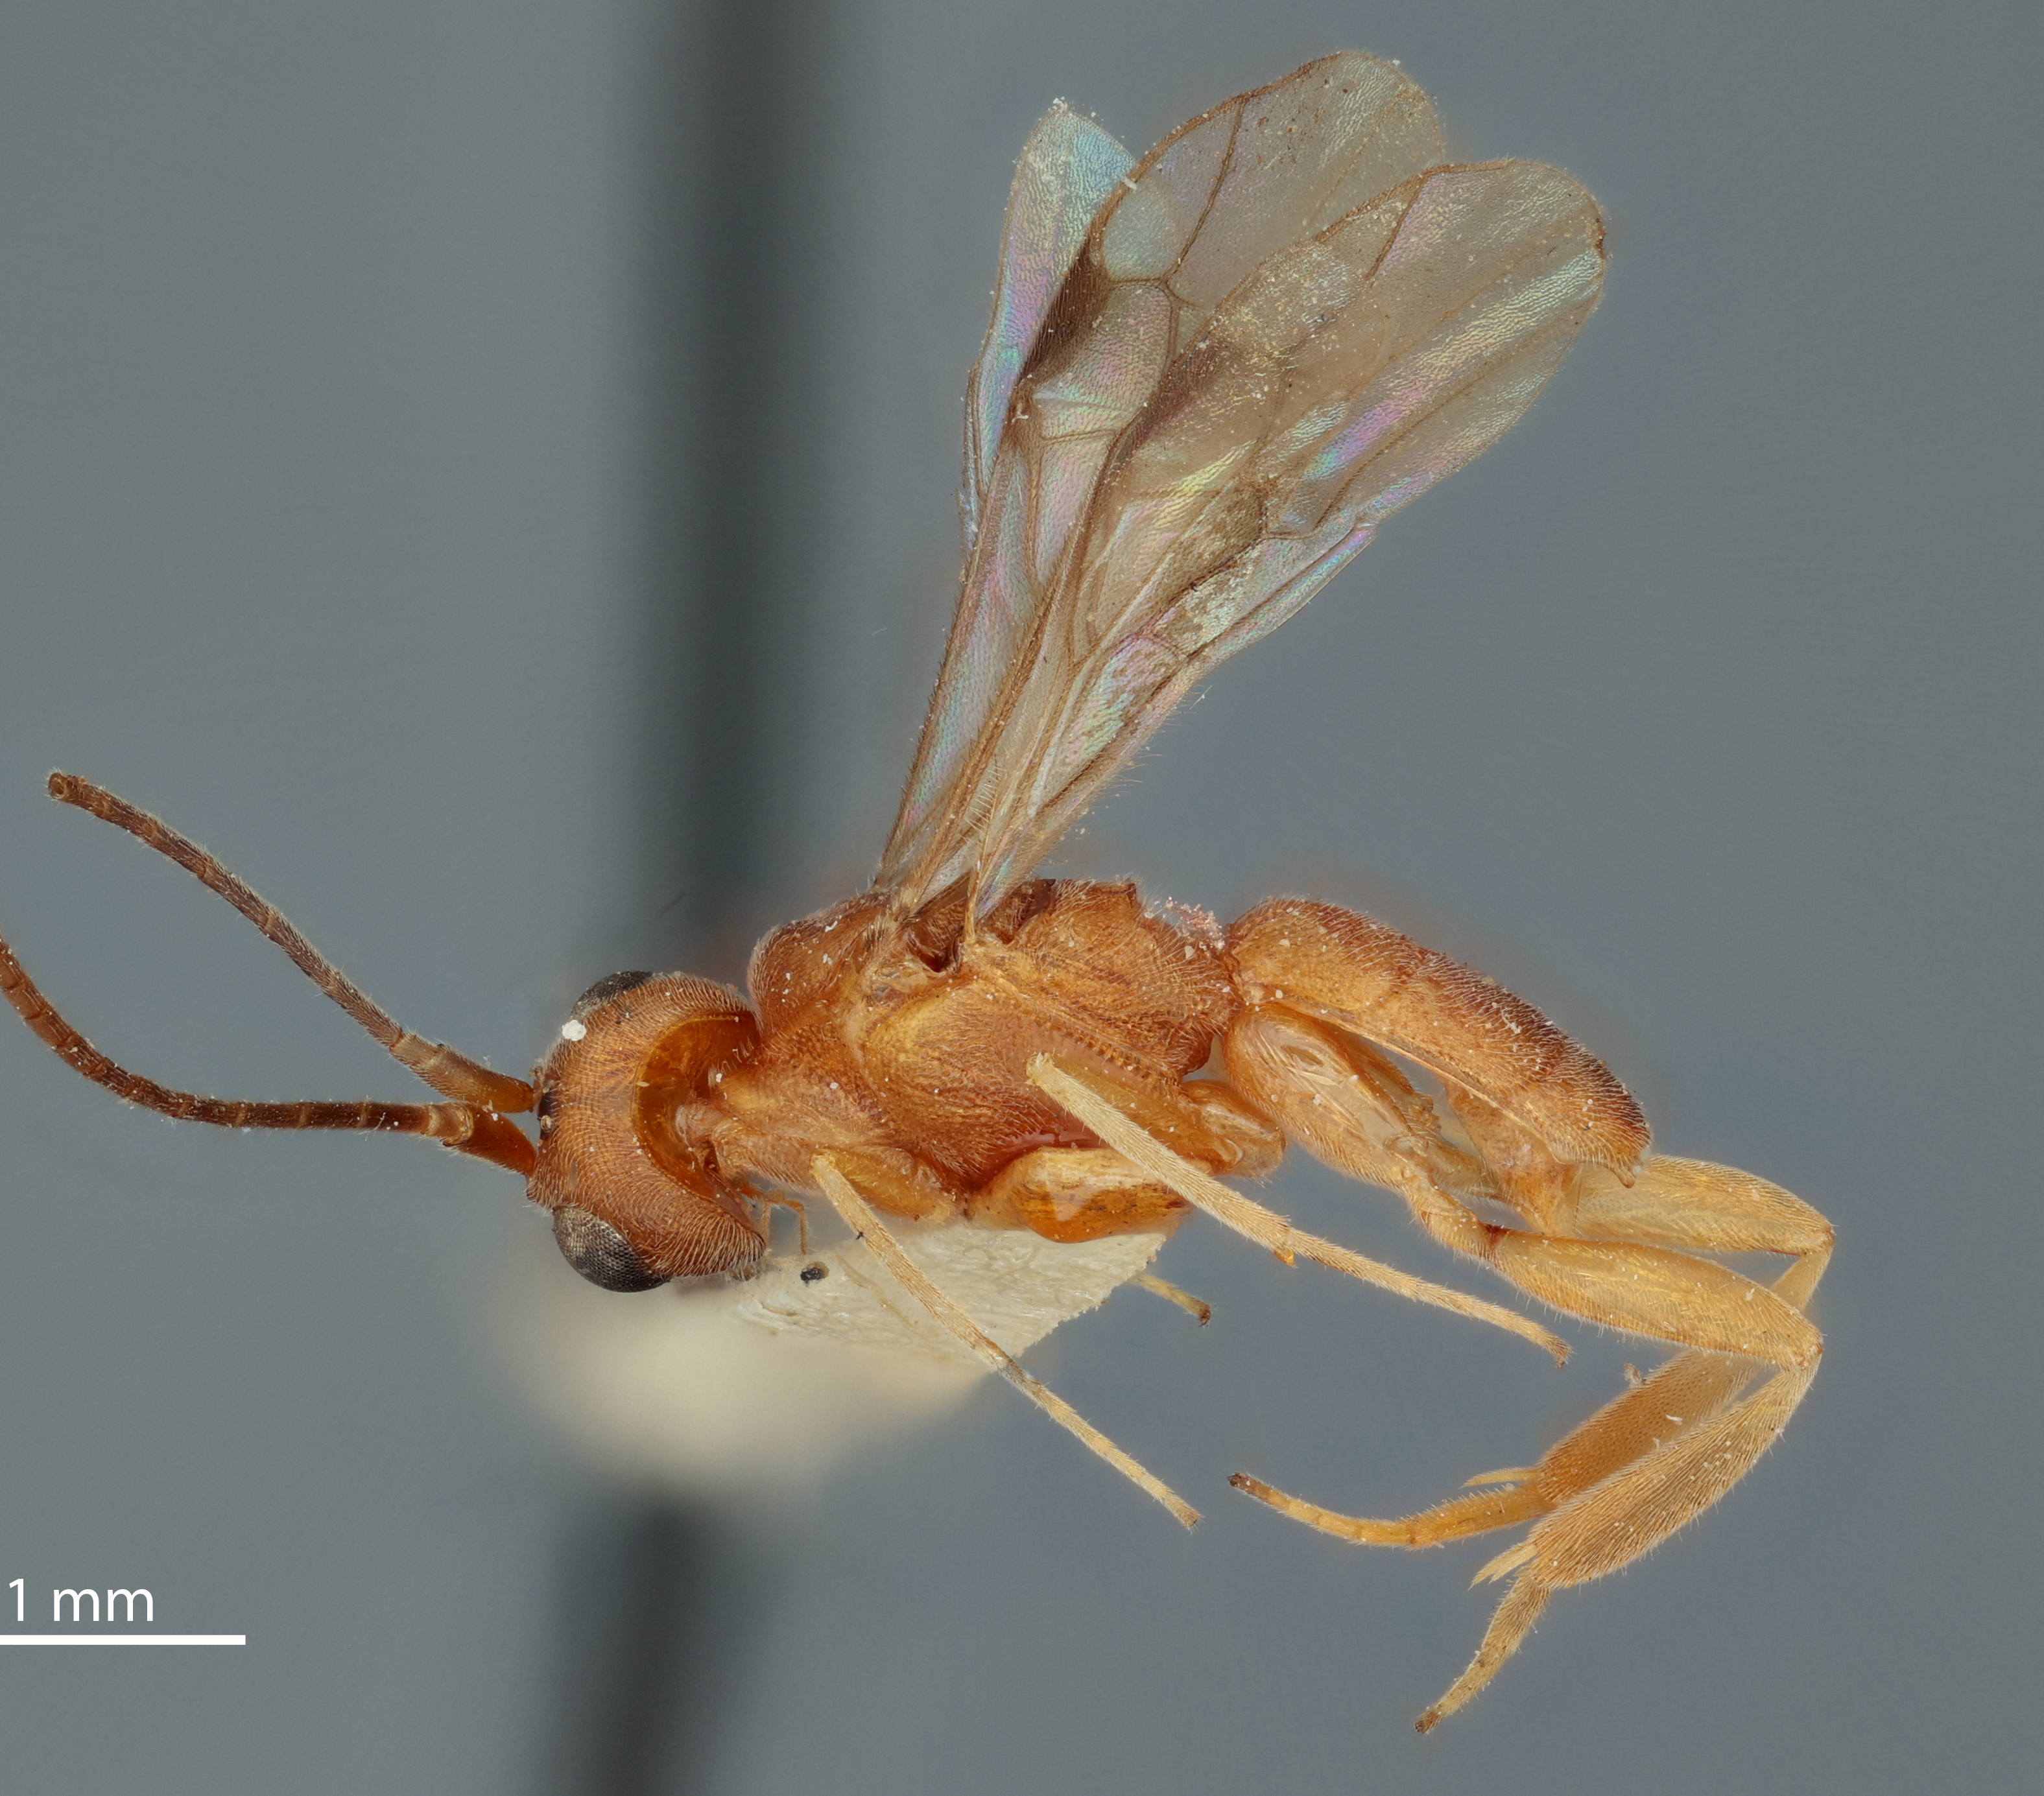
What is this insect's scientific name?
Phanerotomella bakeri
